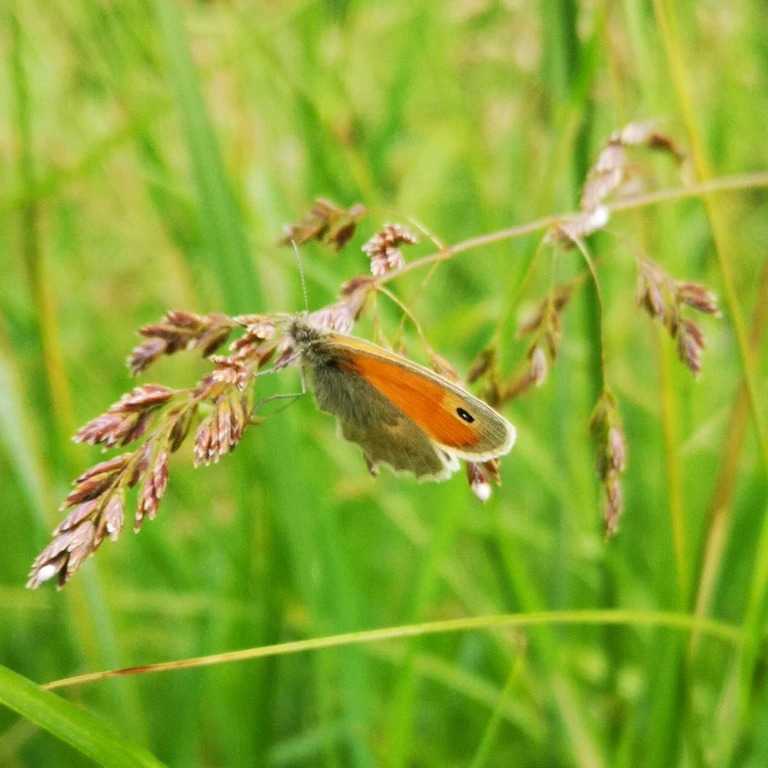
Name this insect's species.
Coenonympha pamphilus
